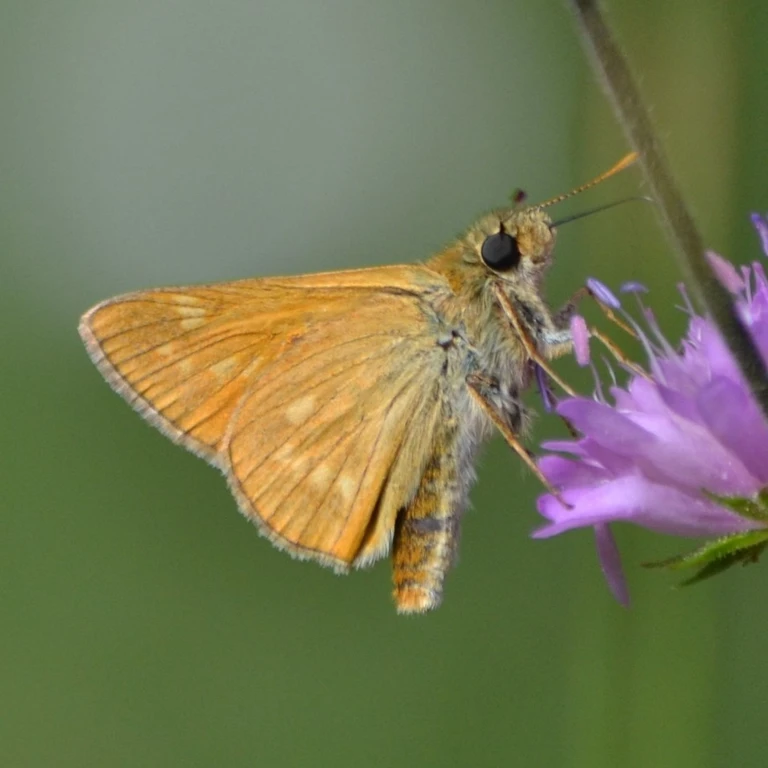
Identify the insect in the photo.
Ochlodes sylvanus (also Ochlodes venata)
